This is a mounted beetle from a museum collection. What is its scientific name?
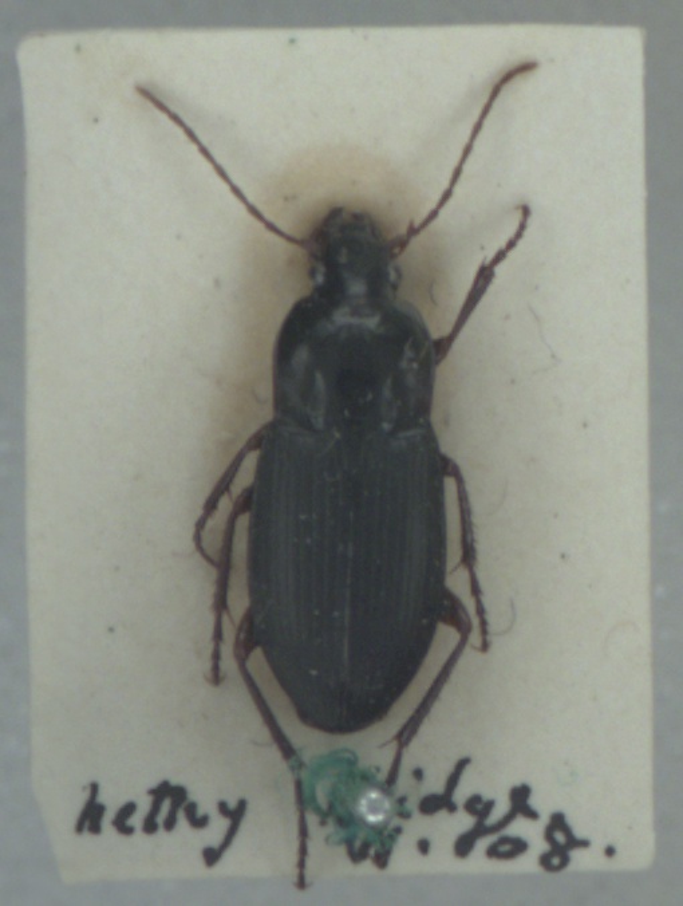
Calathus fuscipes
